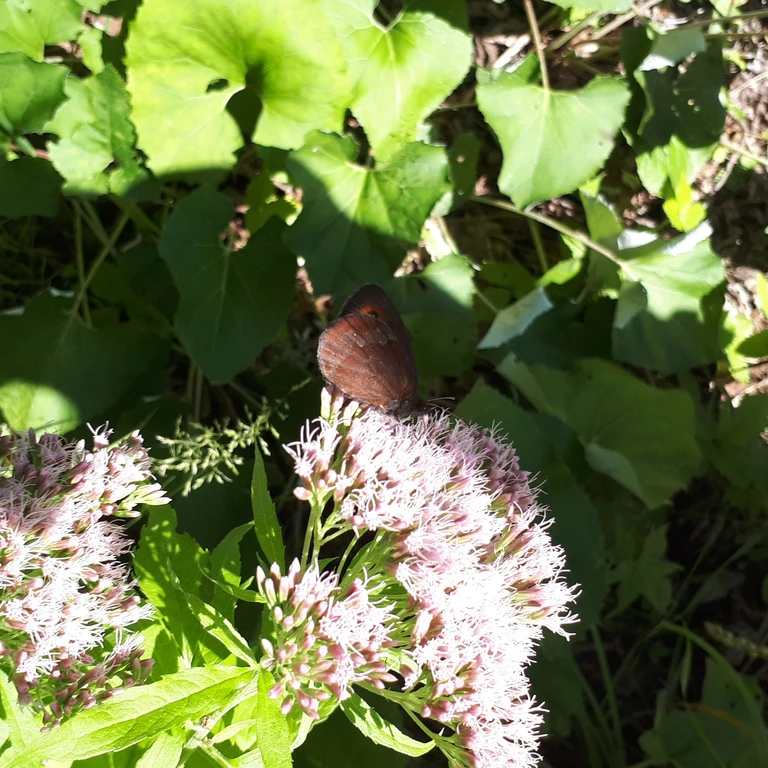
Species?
Erebia aethiops
